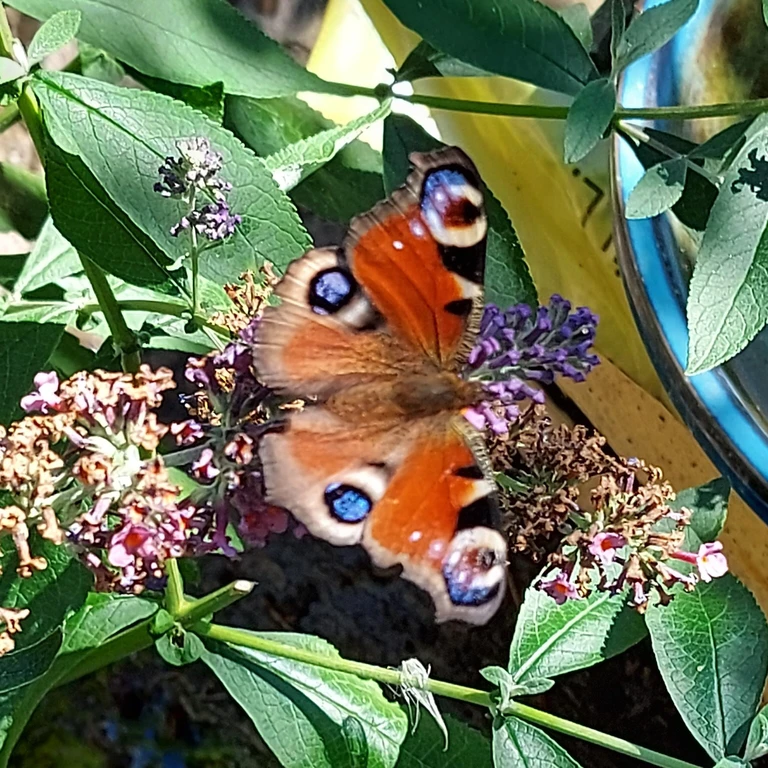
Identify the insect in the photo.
Aglais io
